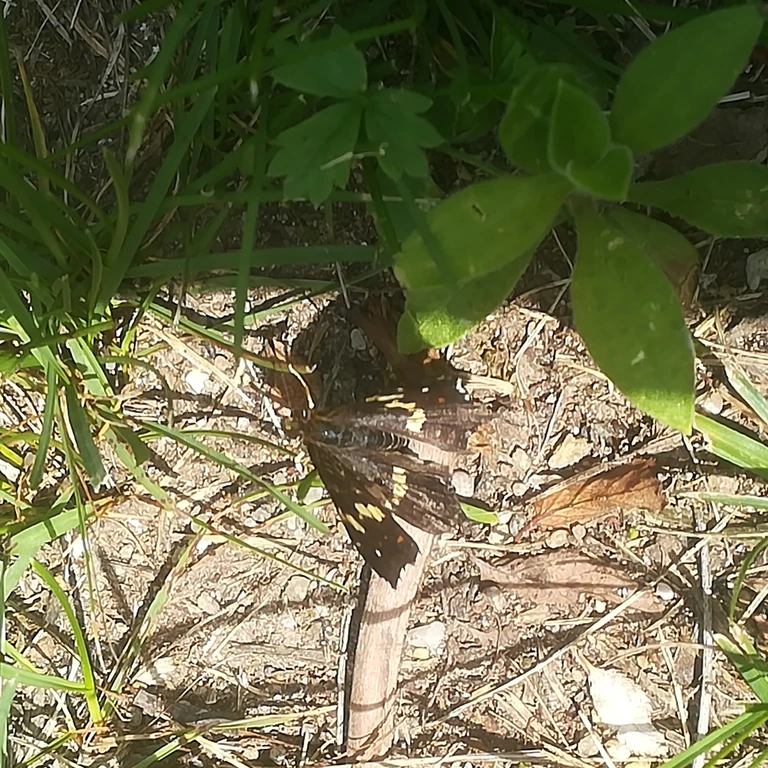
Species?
Araschnia levana
